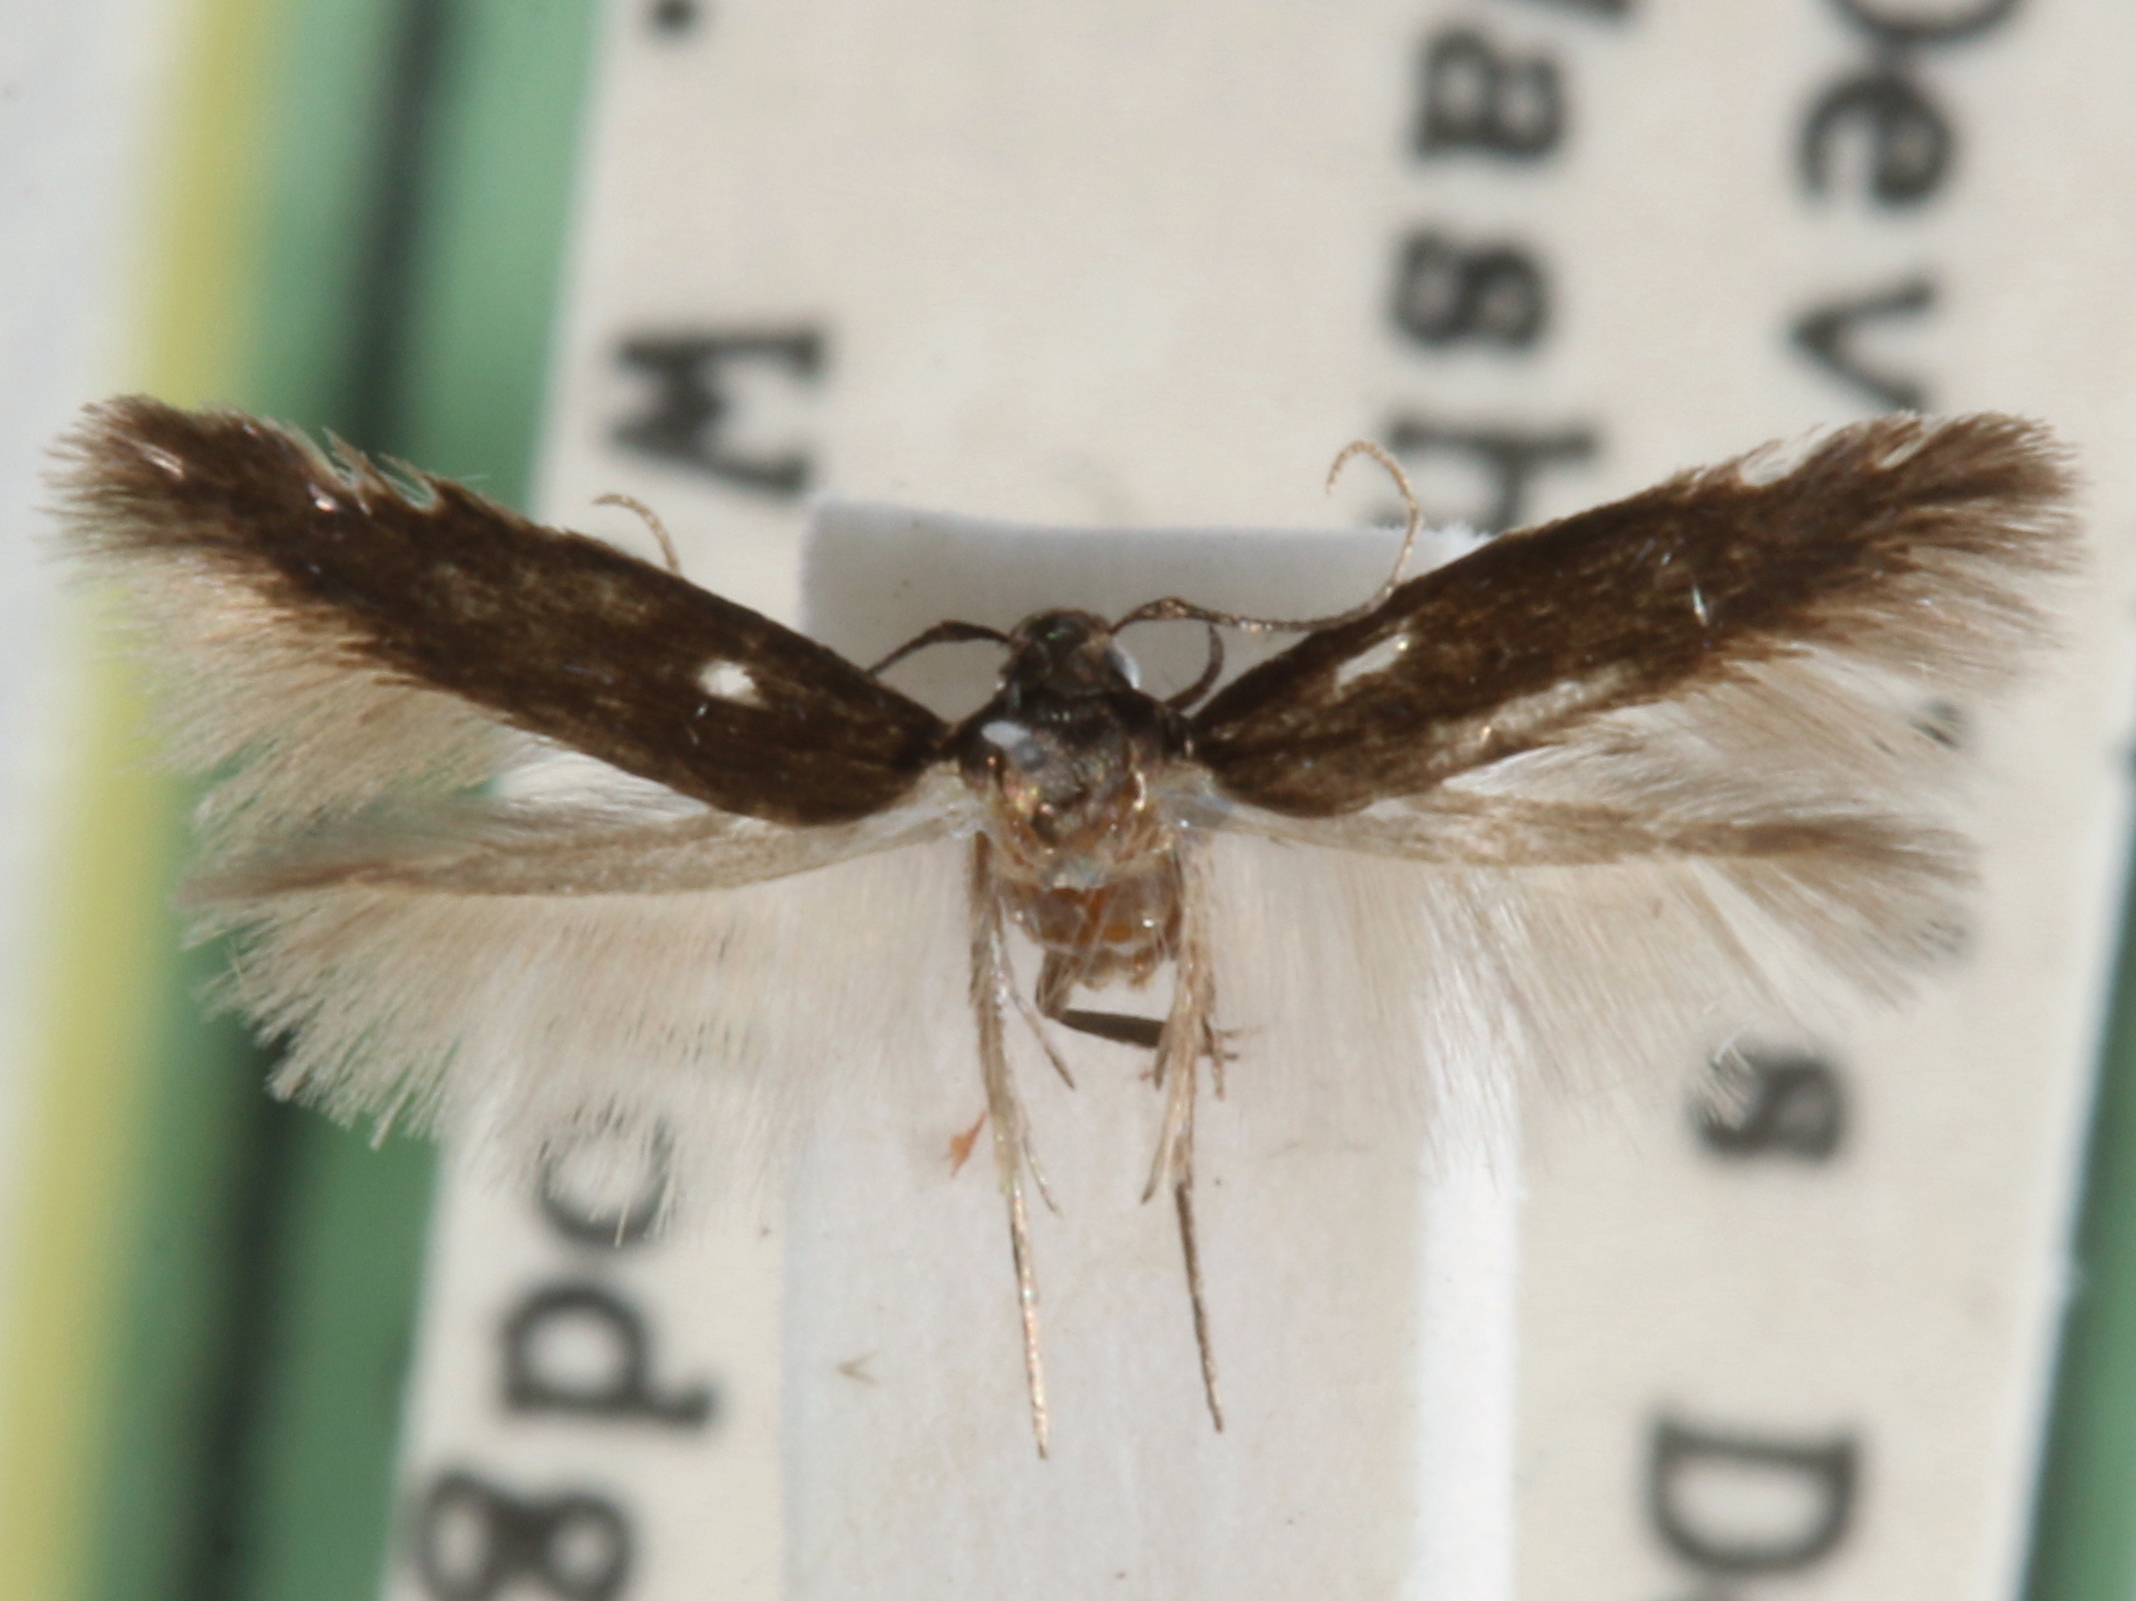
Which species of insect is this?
Periploca nigra
